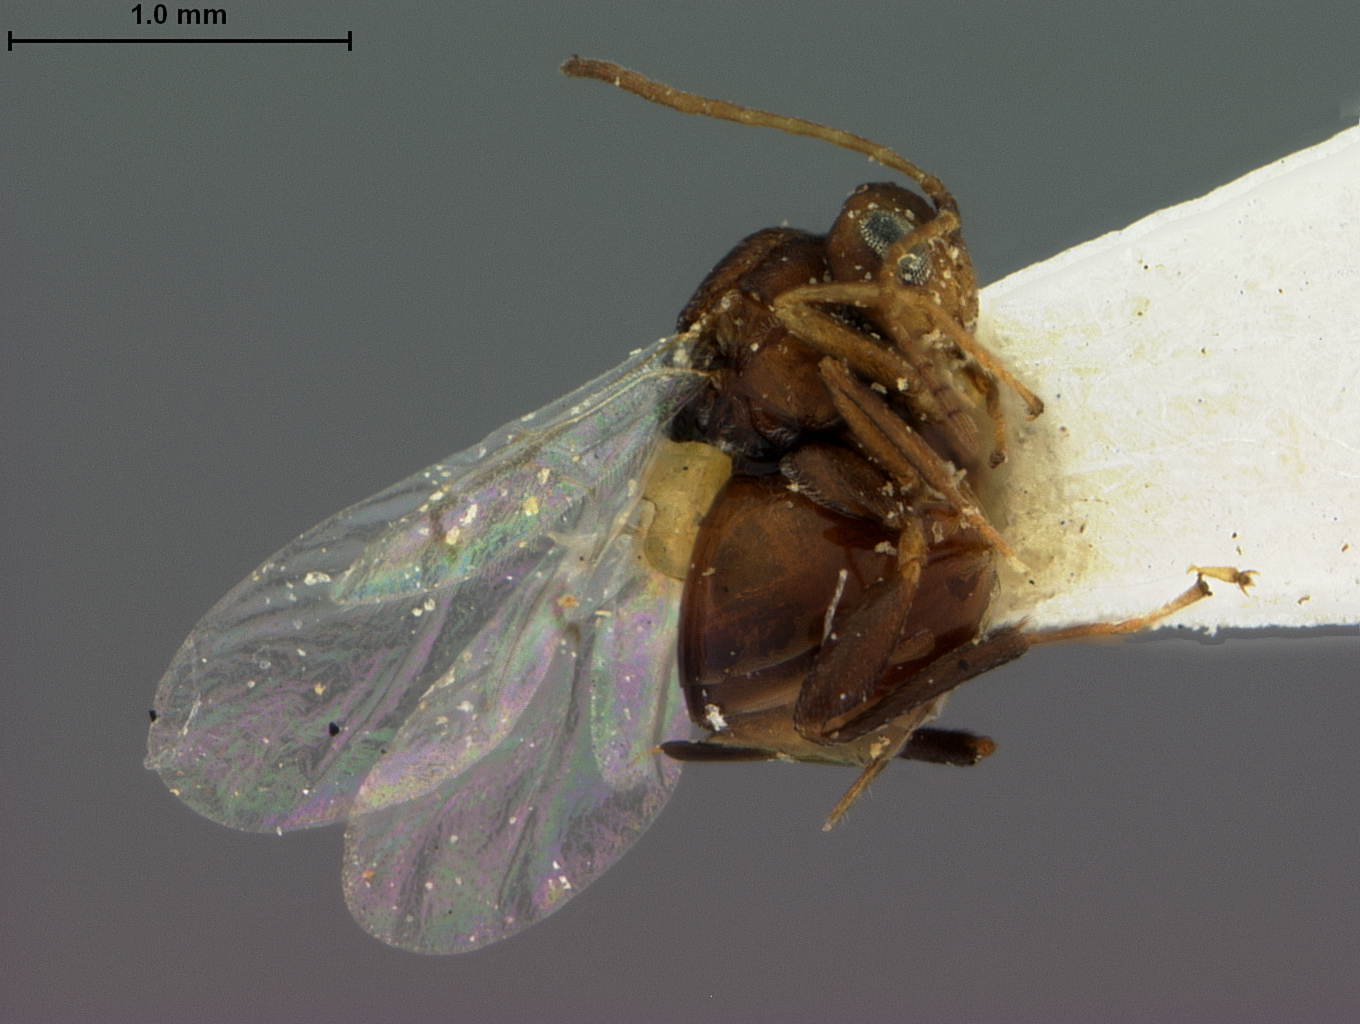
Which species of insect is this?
Callirhytis parva
